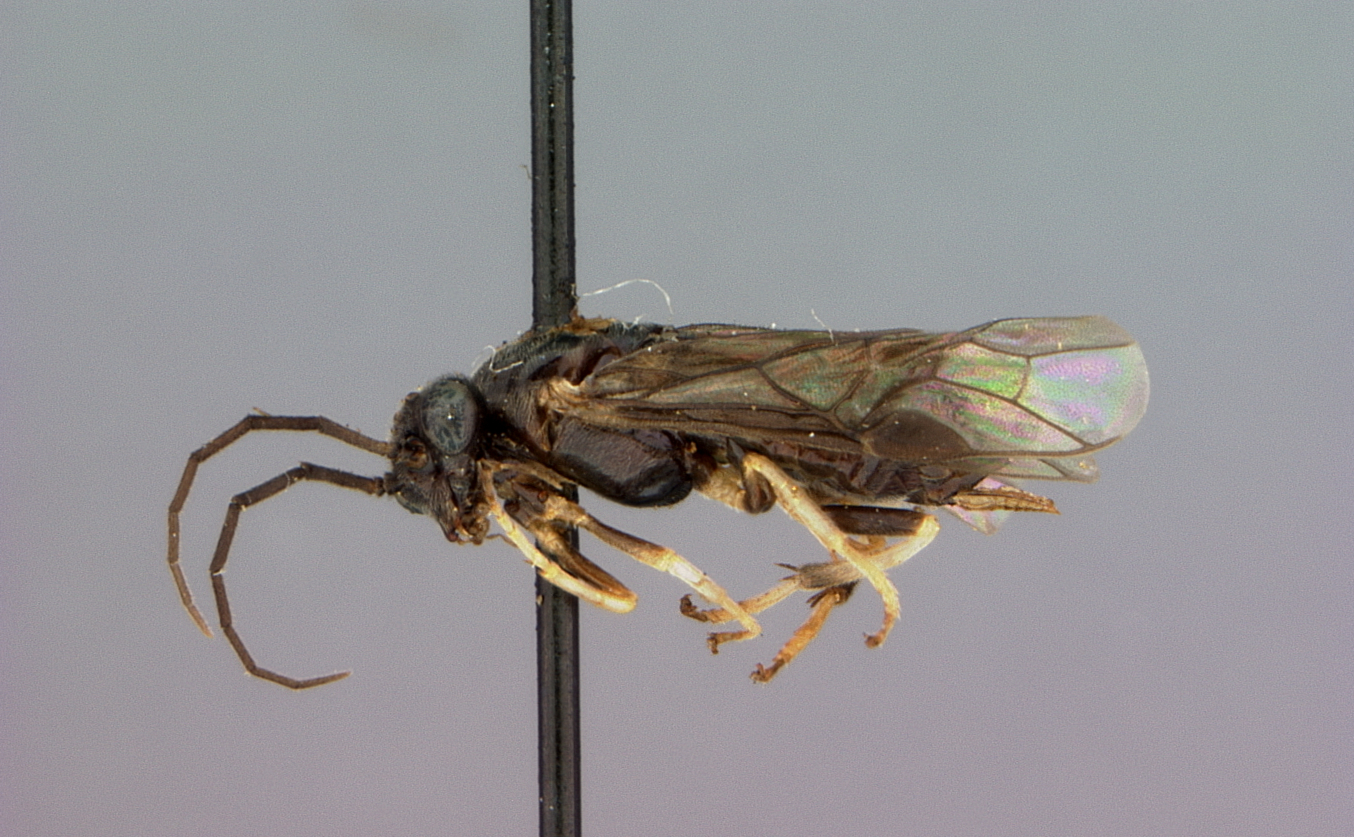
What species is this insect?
Priophorus virginianus
